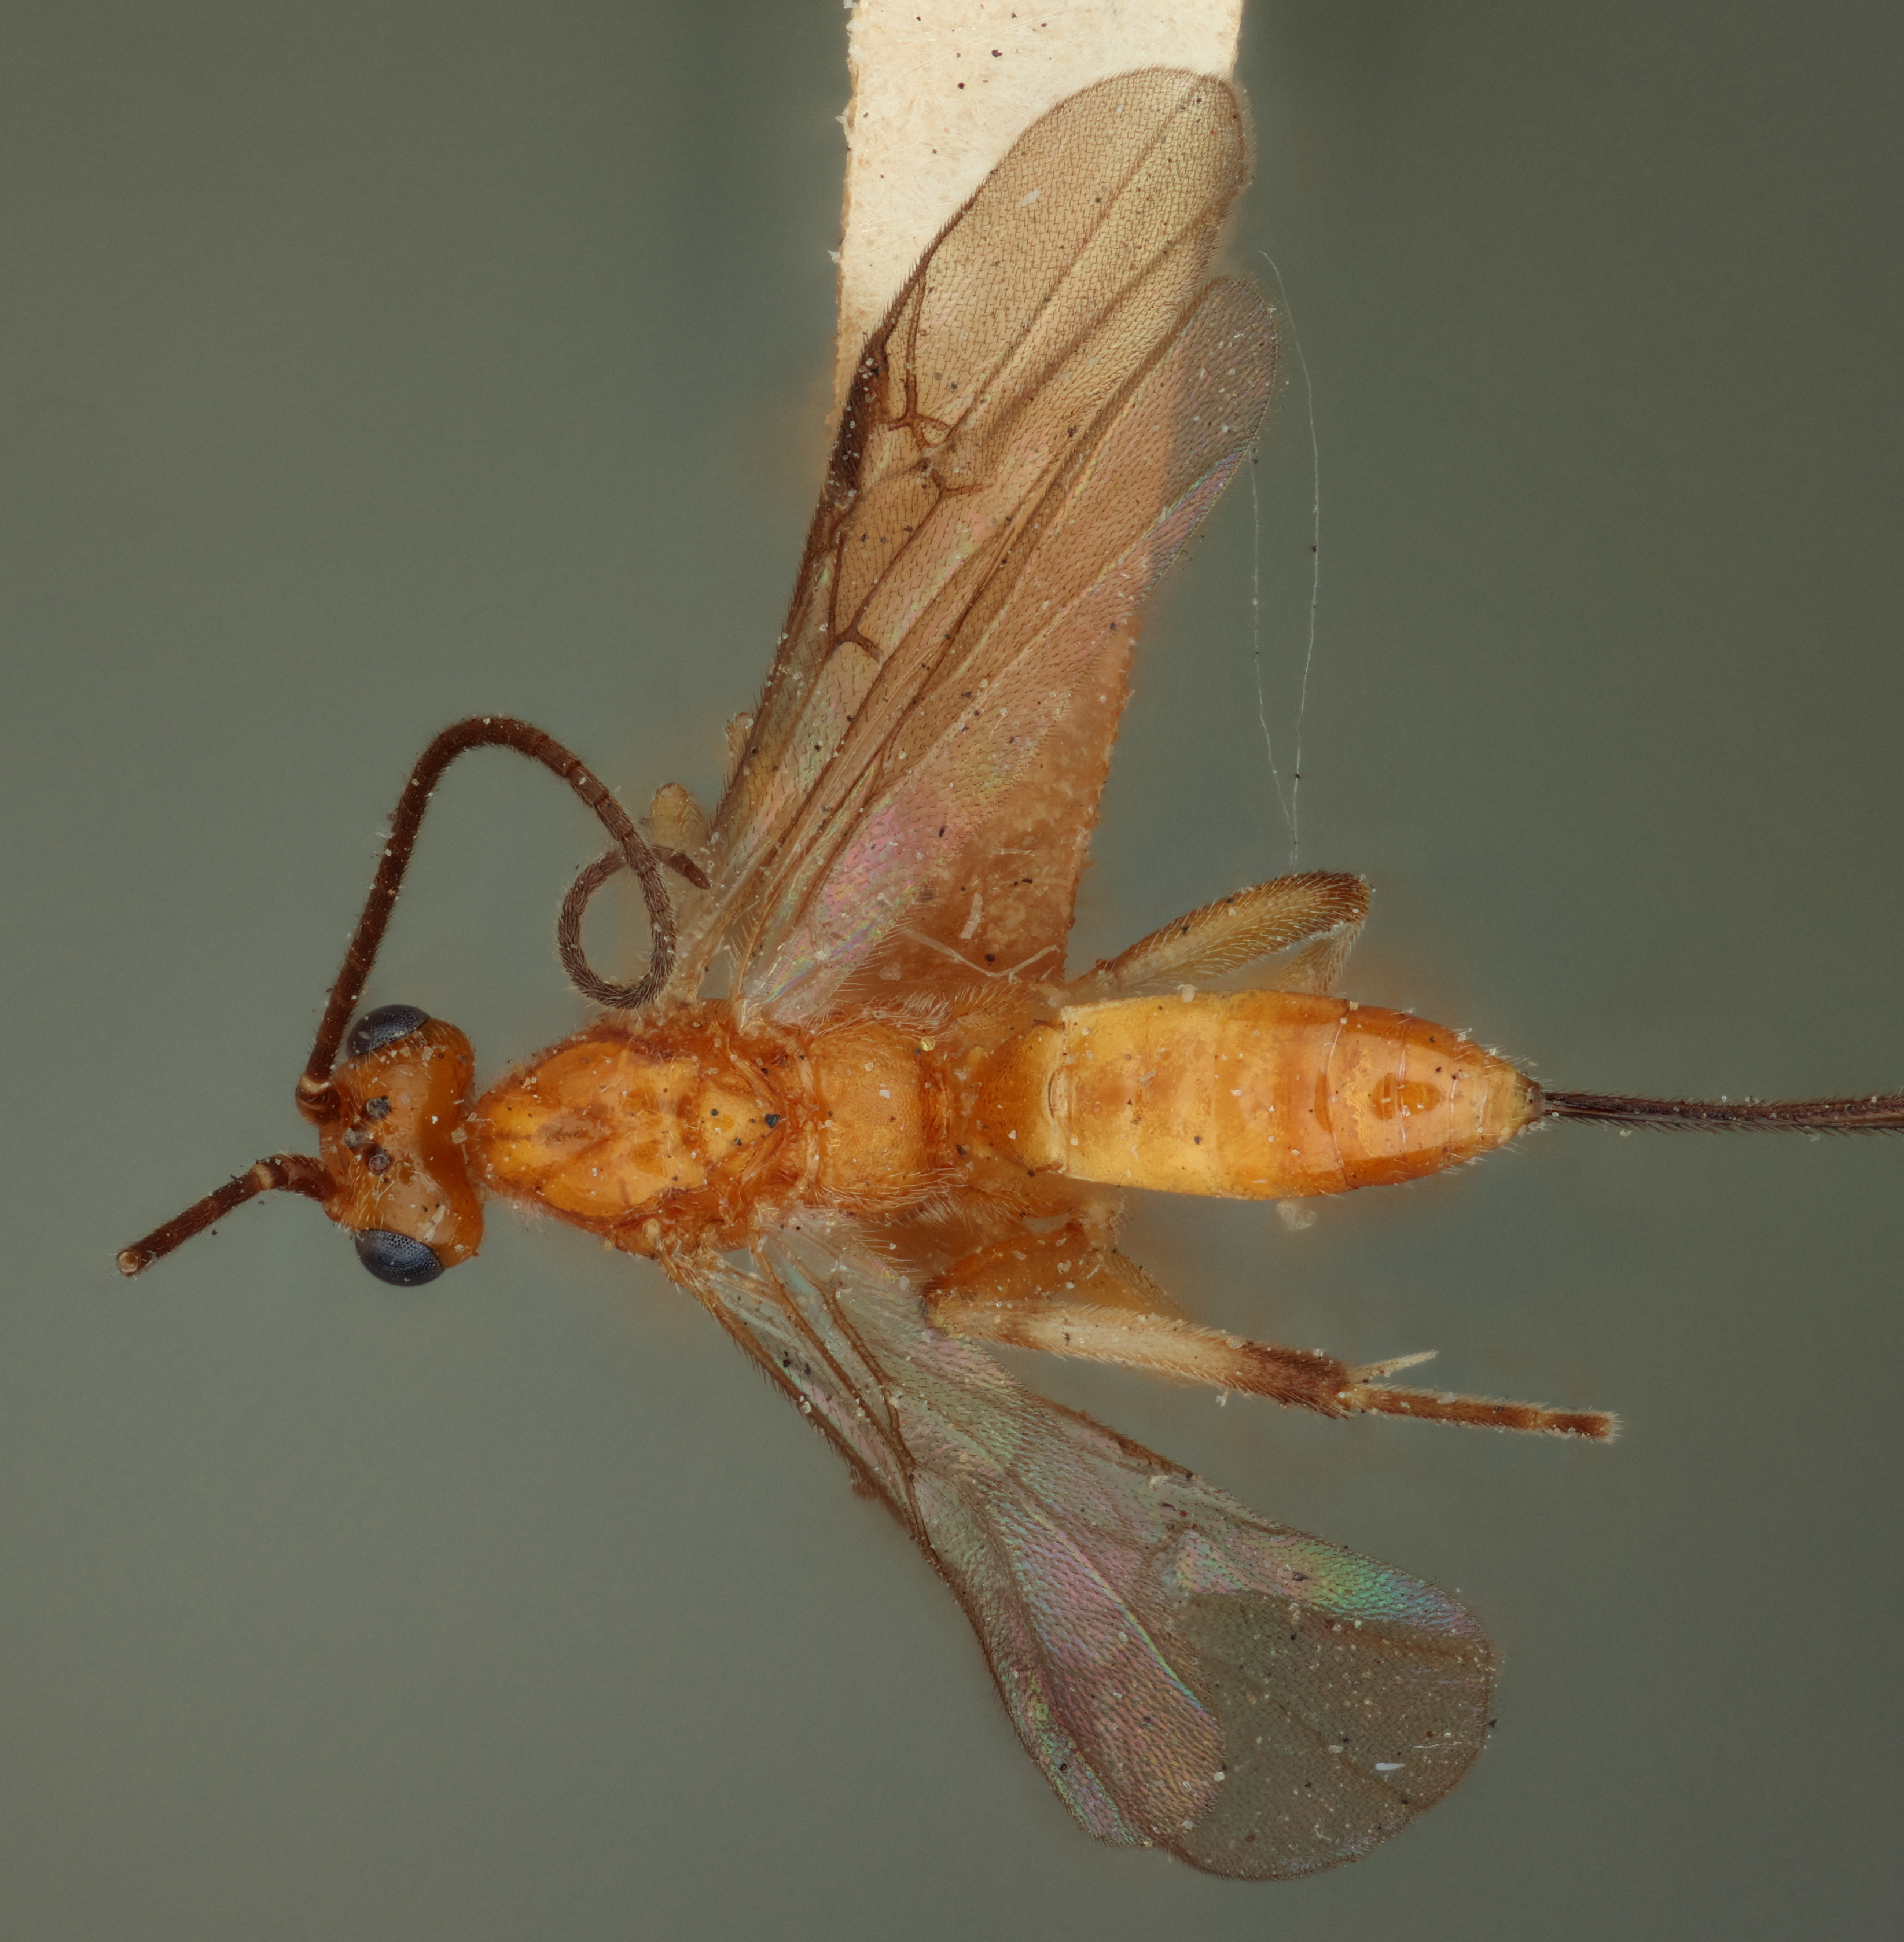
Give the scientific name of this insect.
Bassus immaculatus
